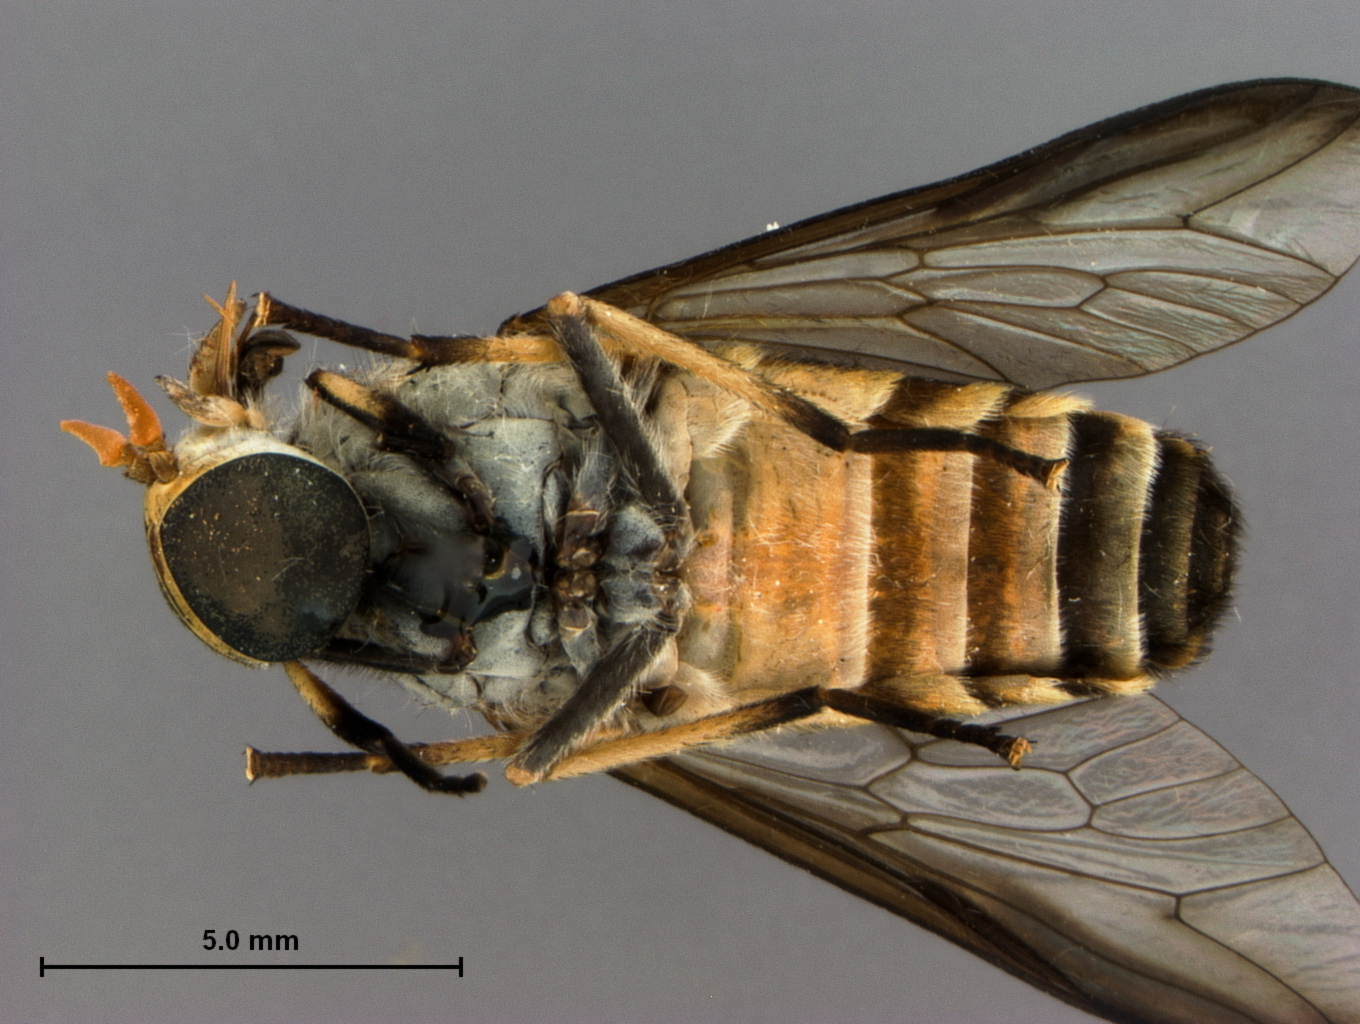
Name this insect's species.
Tabanus anabates
